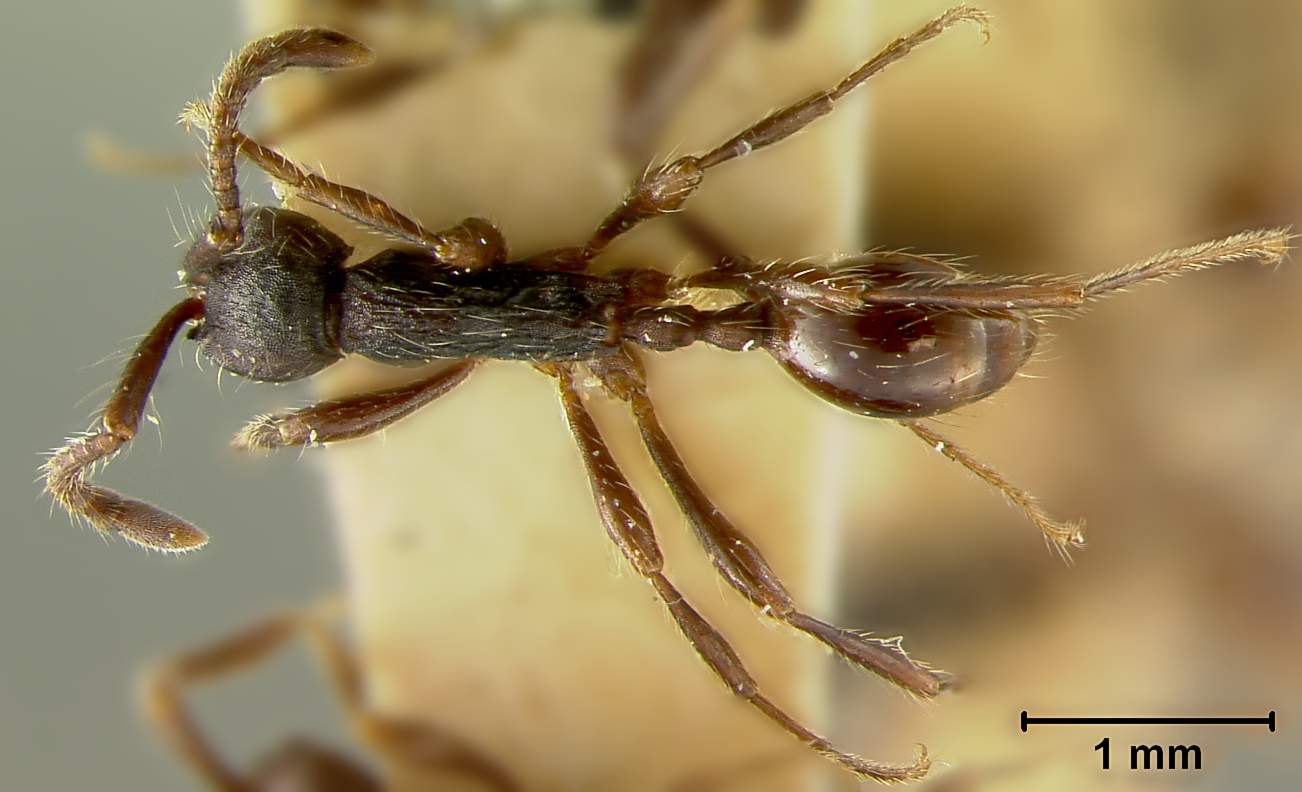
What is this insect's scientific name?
Aenictus aratus
